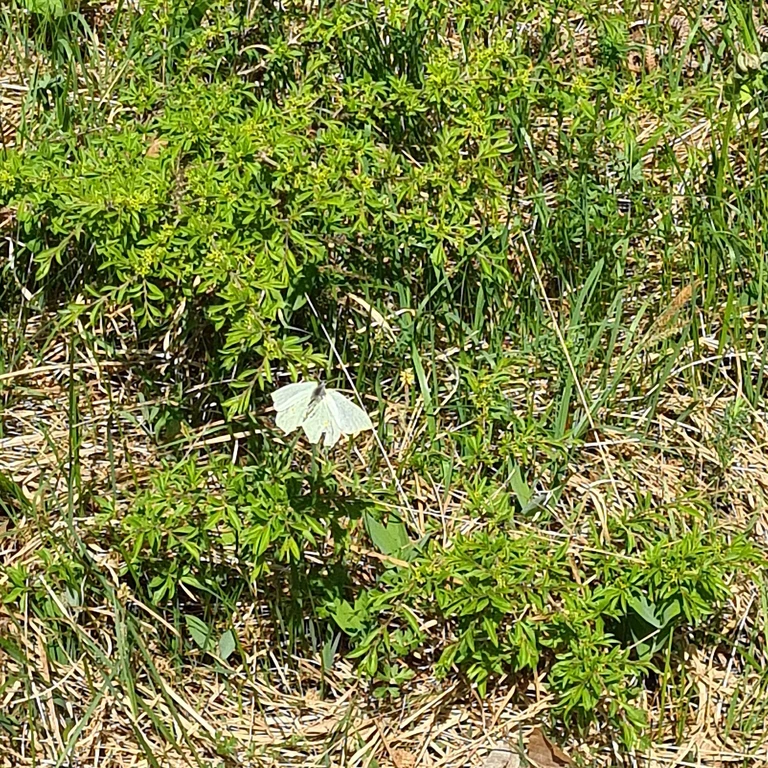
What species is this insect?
Gonepteryx rhamni
